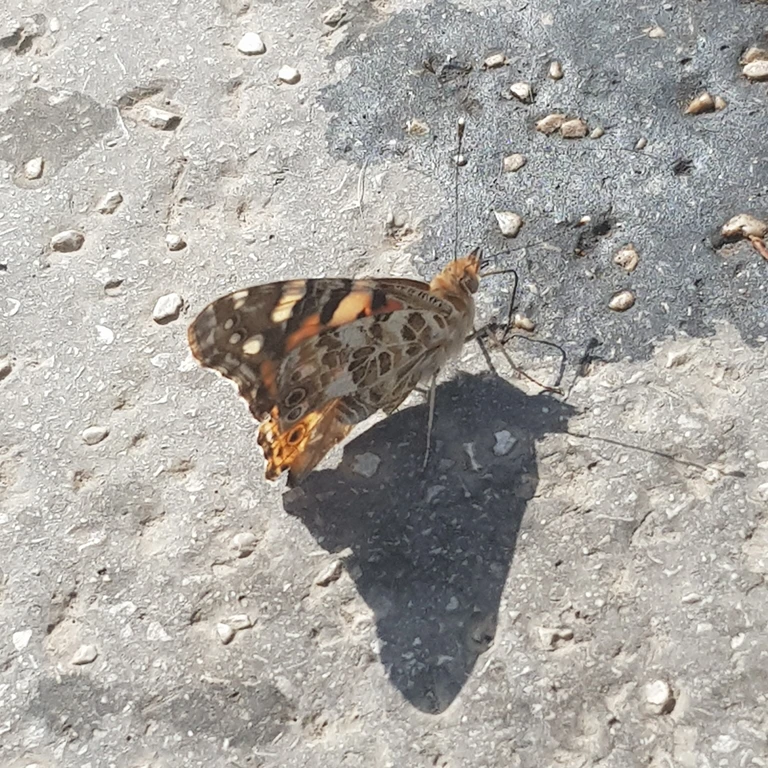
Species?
Vanessa cardui
